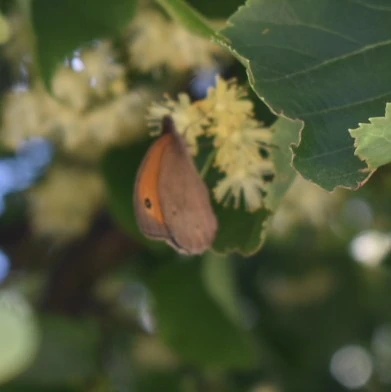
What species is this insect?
Maniola jurtina
